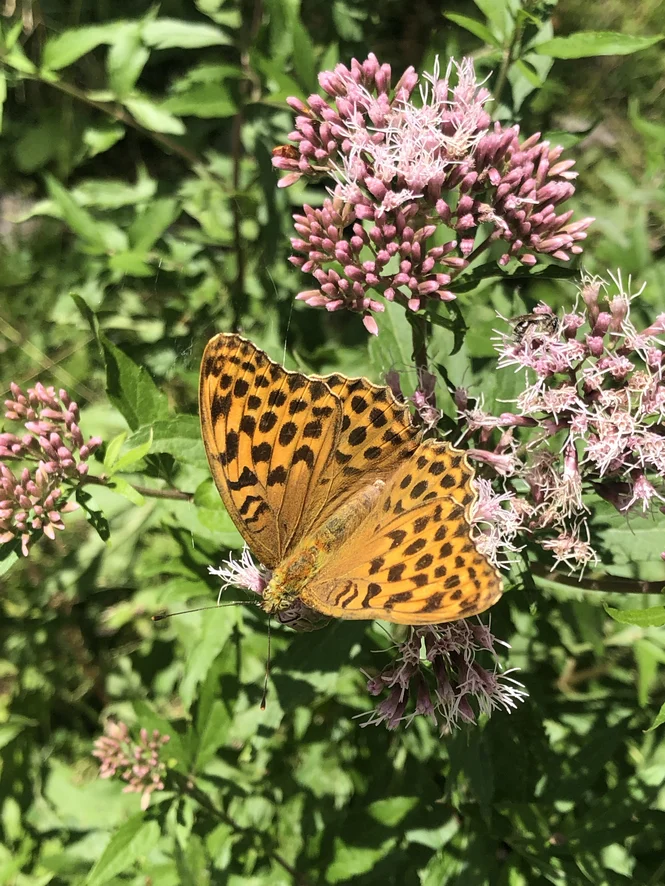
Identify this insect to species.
Argynnis paphia
